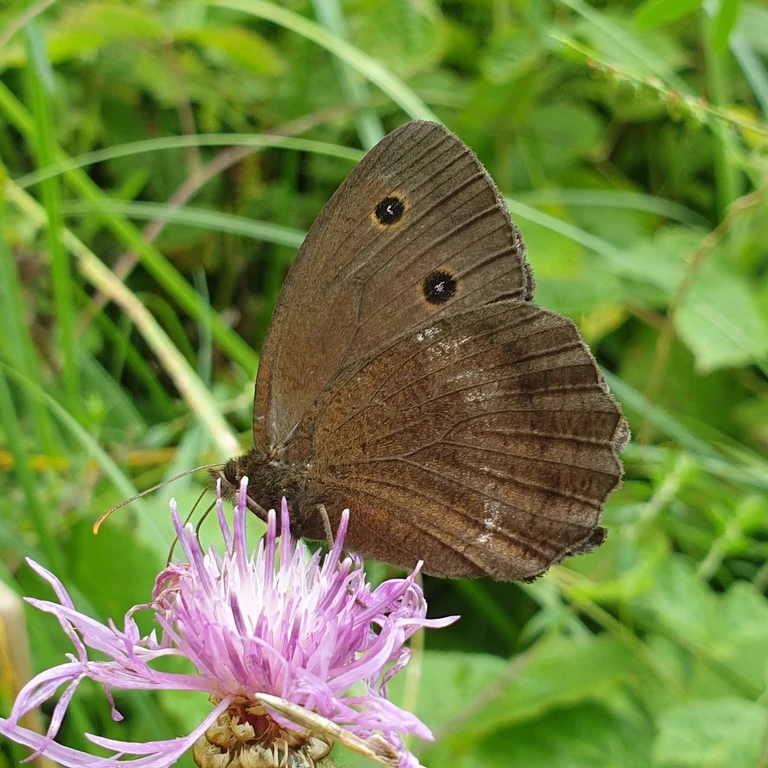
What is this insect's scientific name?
Minois dryas
